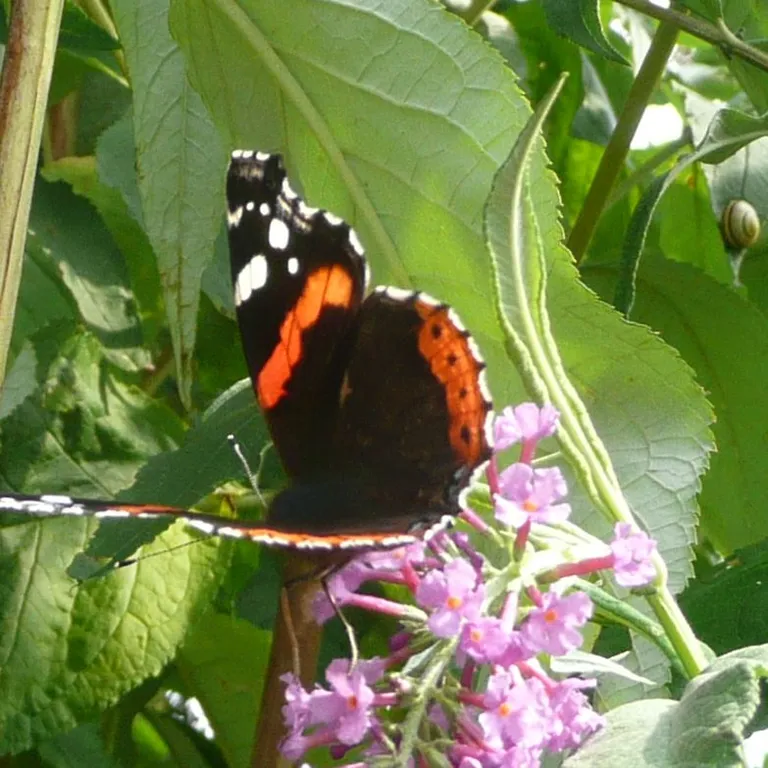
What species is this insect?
Vanessa atalanta
